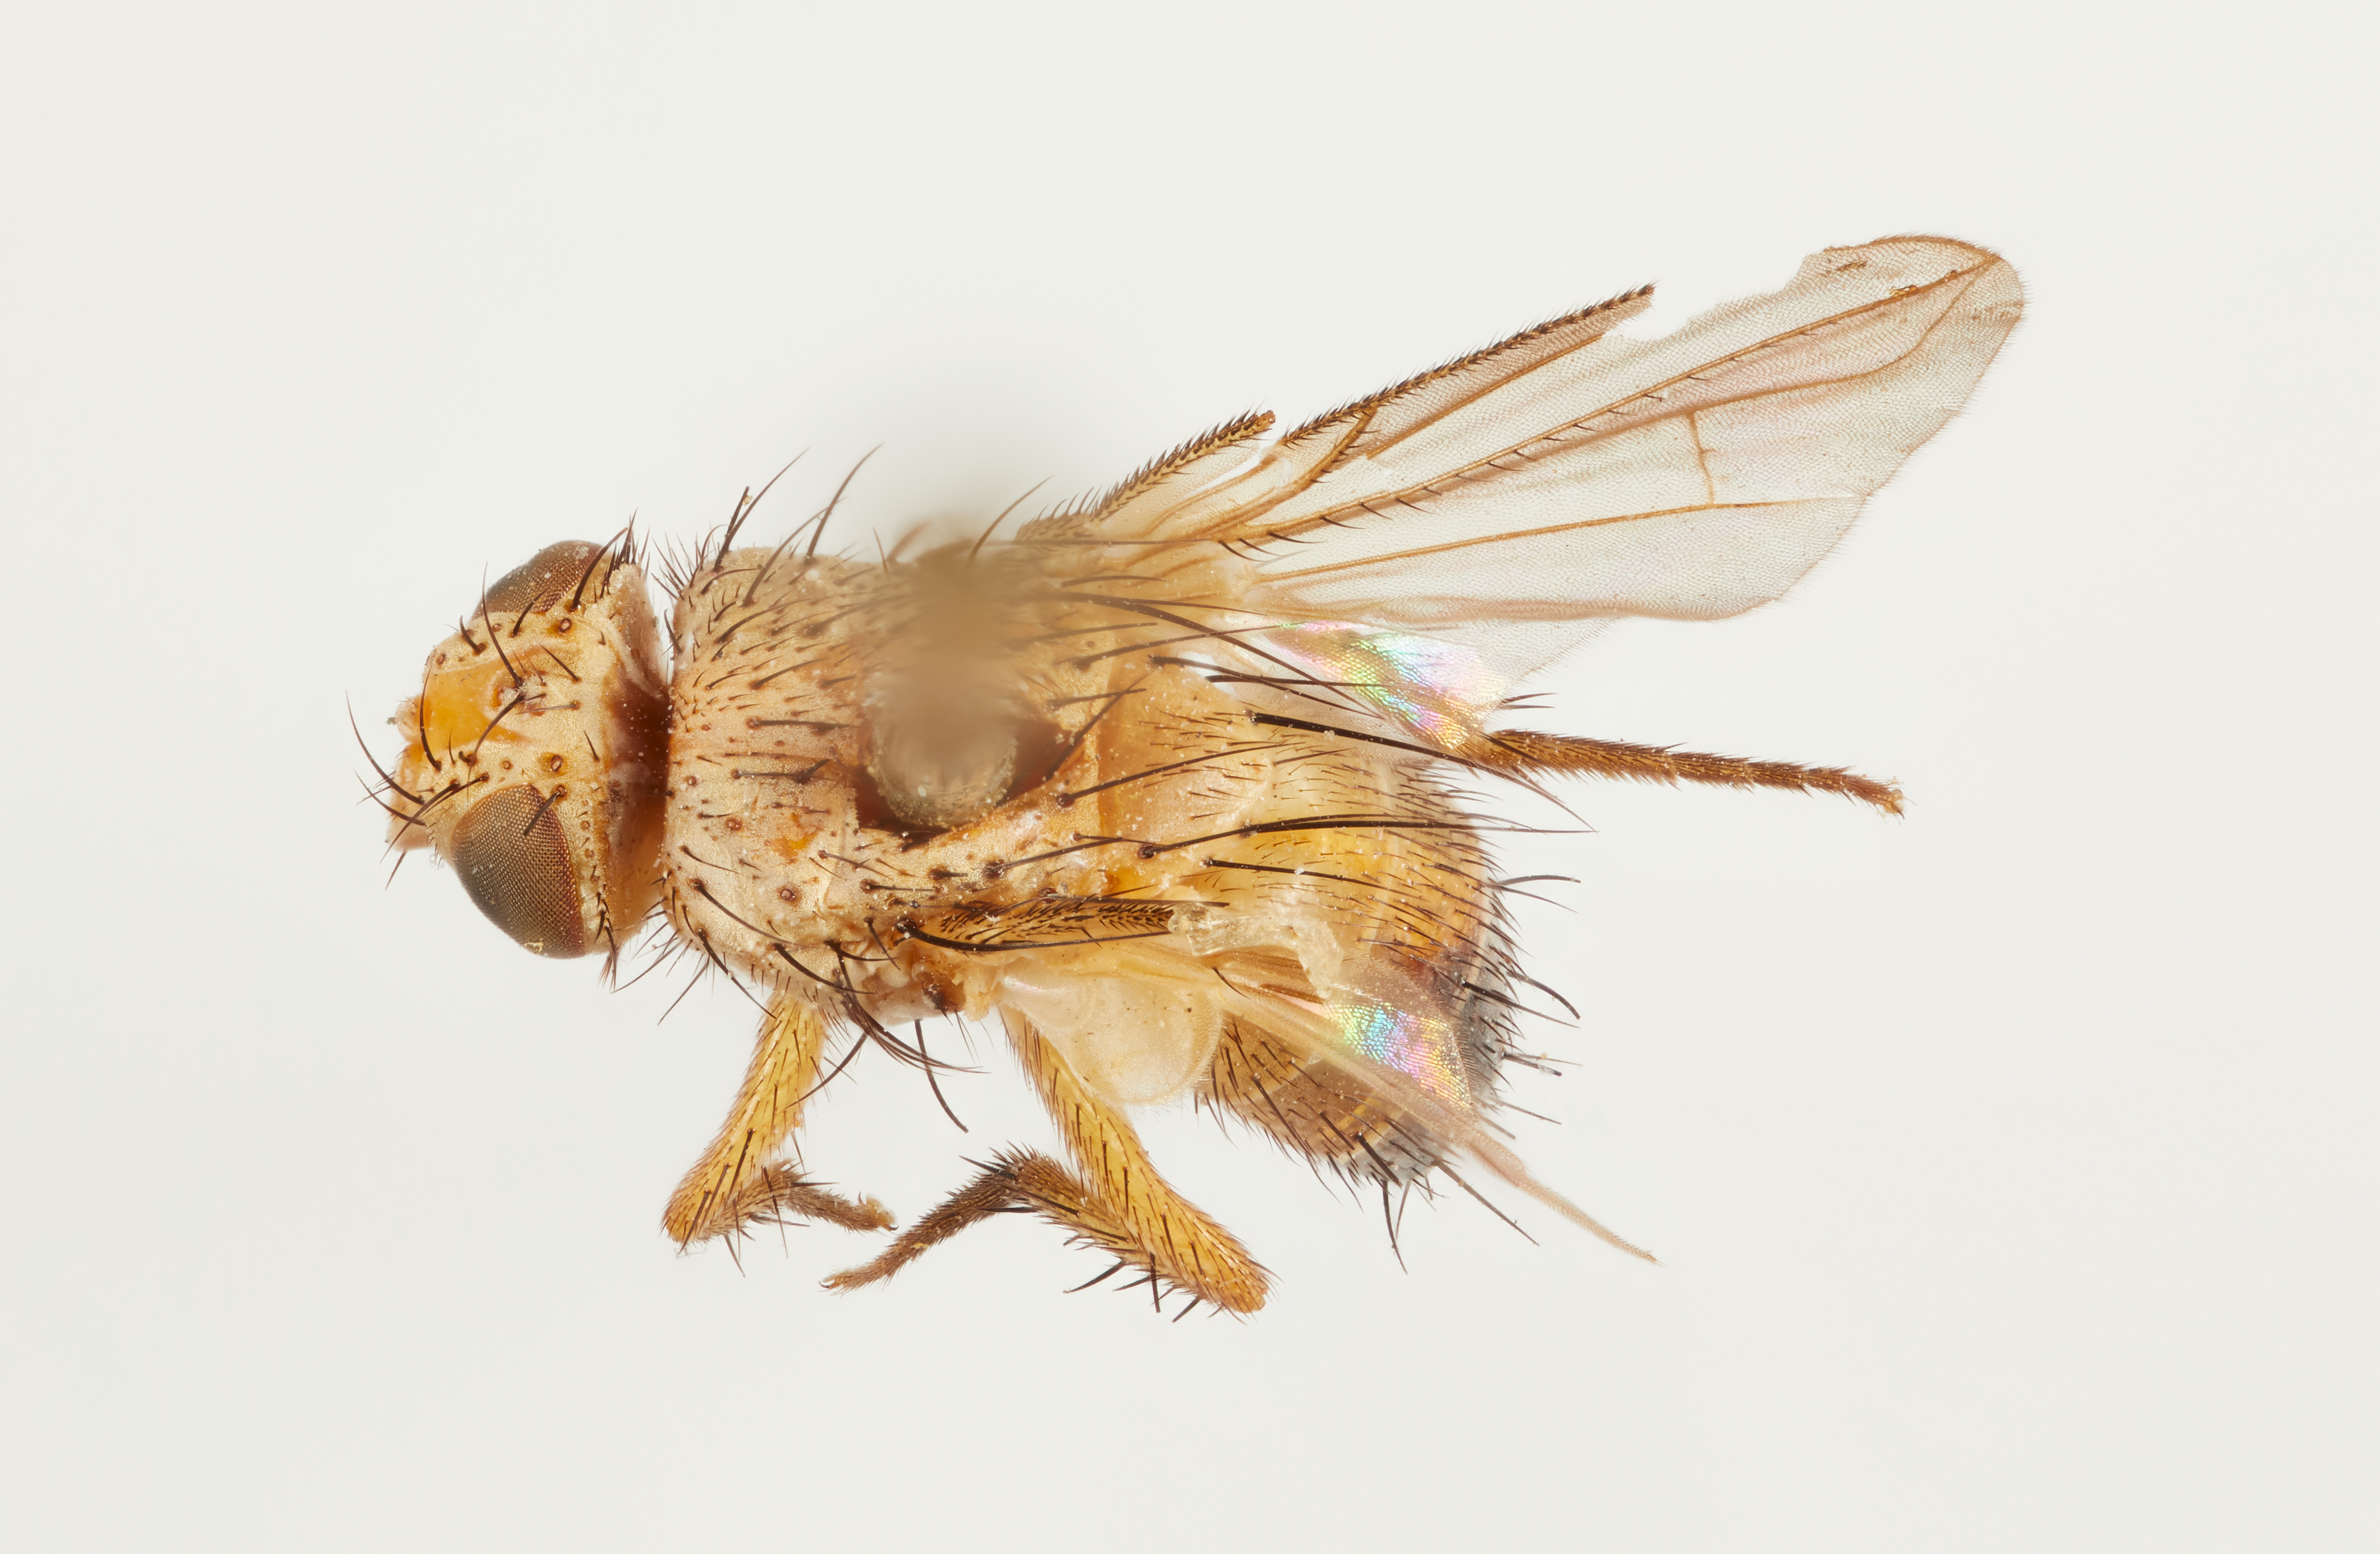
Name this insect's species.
Actia palloris
